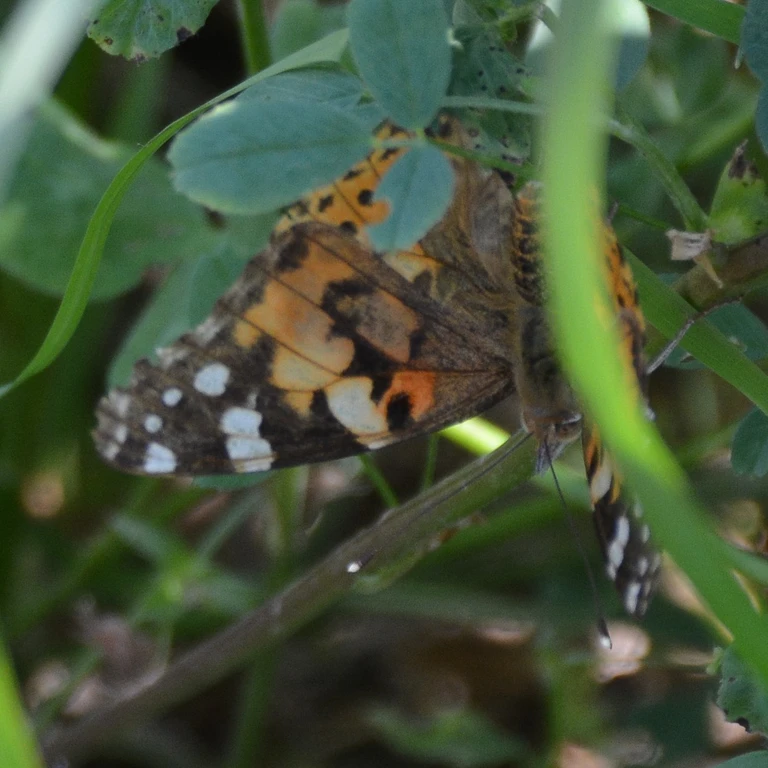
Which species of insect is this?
Vanessa cardui
